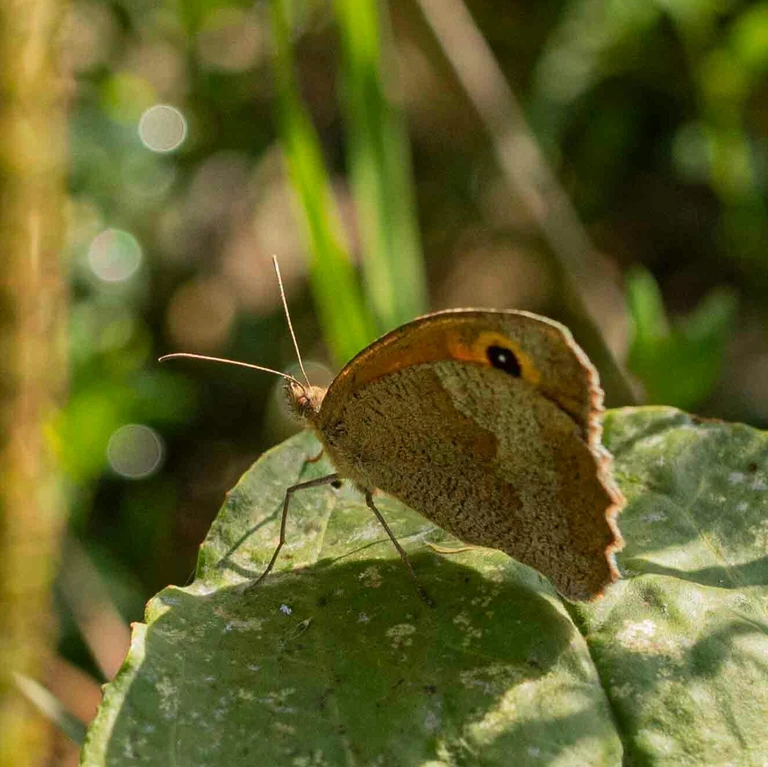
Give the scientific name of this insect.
Maniola jurtina
